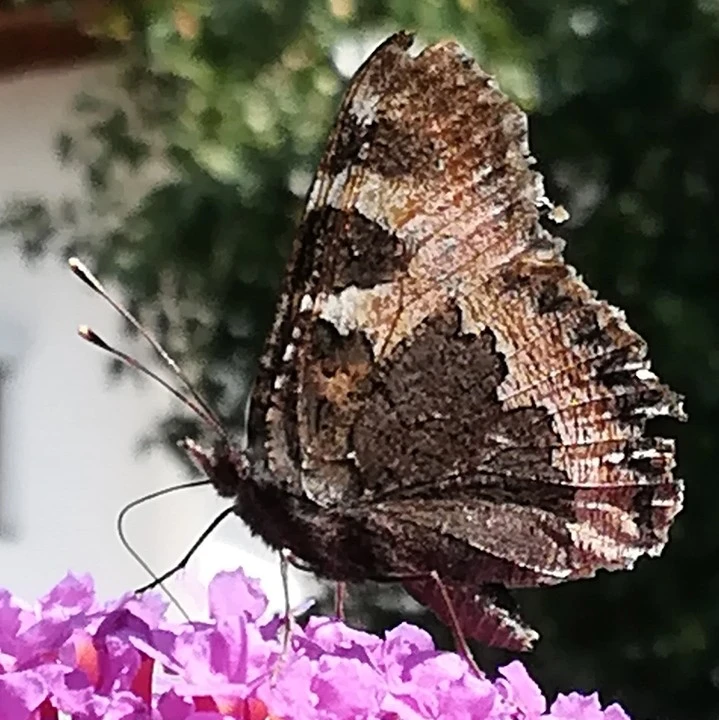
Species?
Aglais urticae
